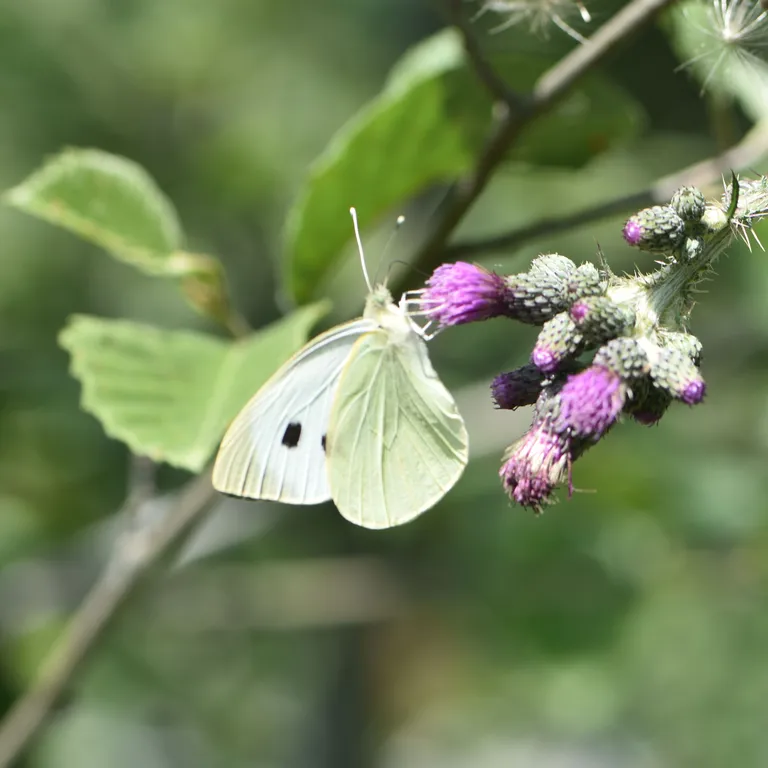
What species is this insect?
Pieris brassicae
